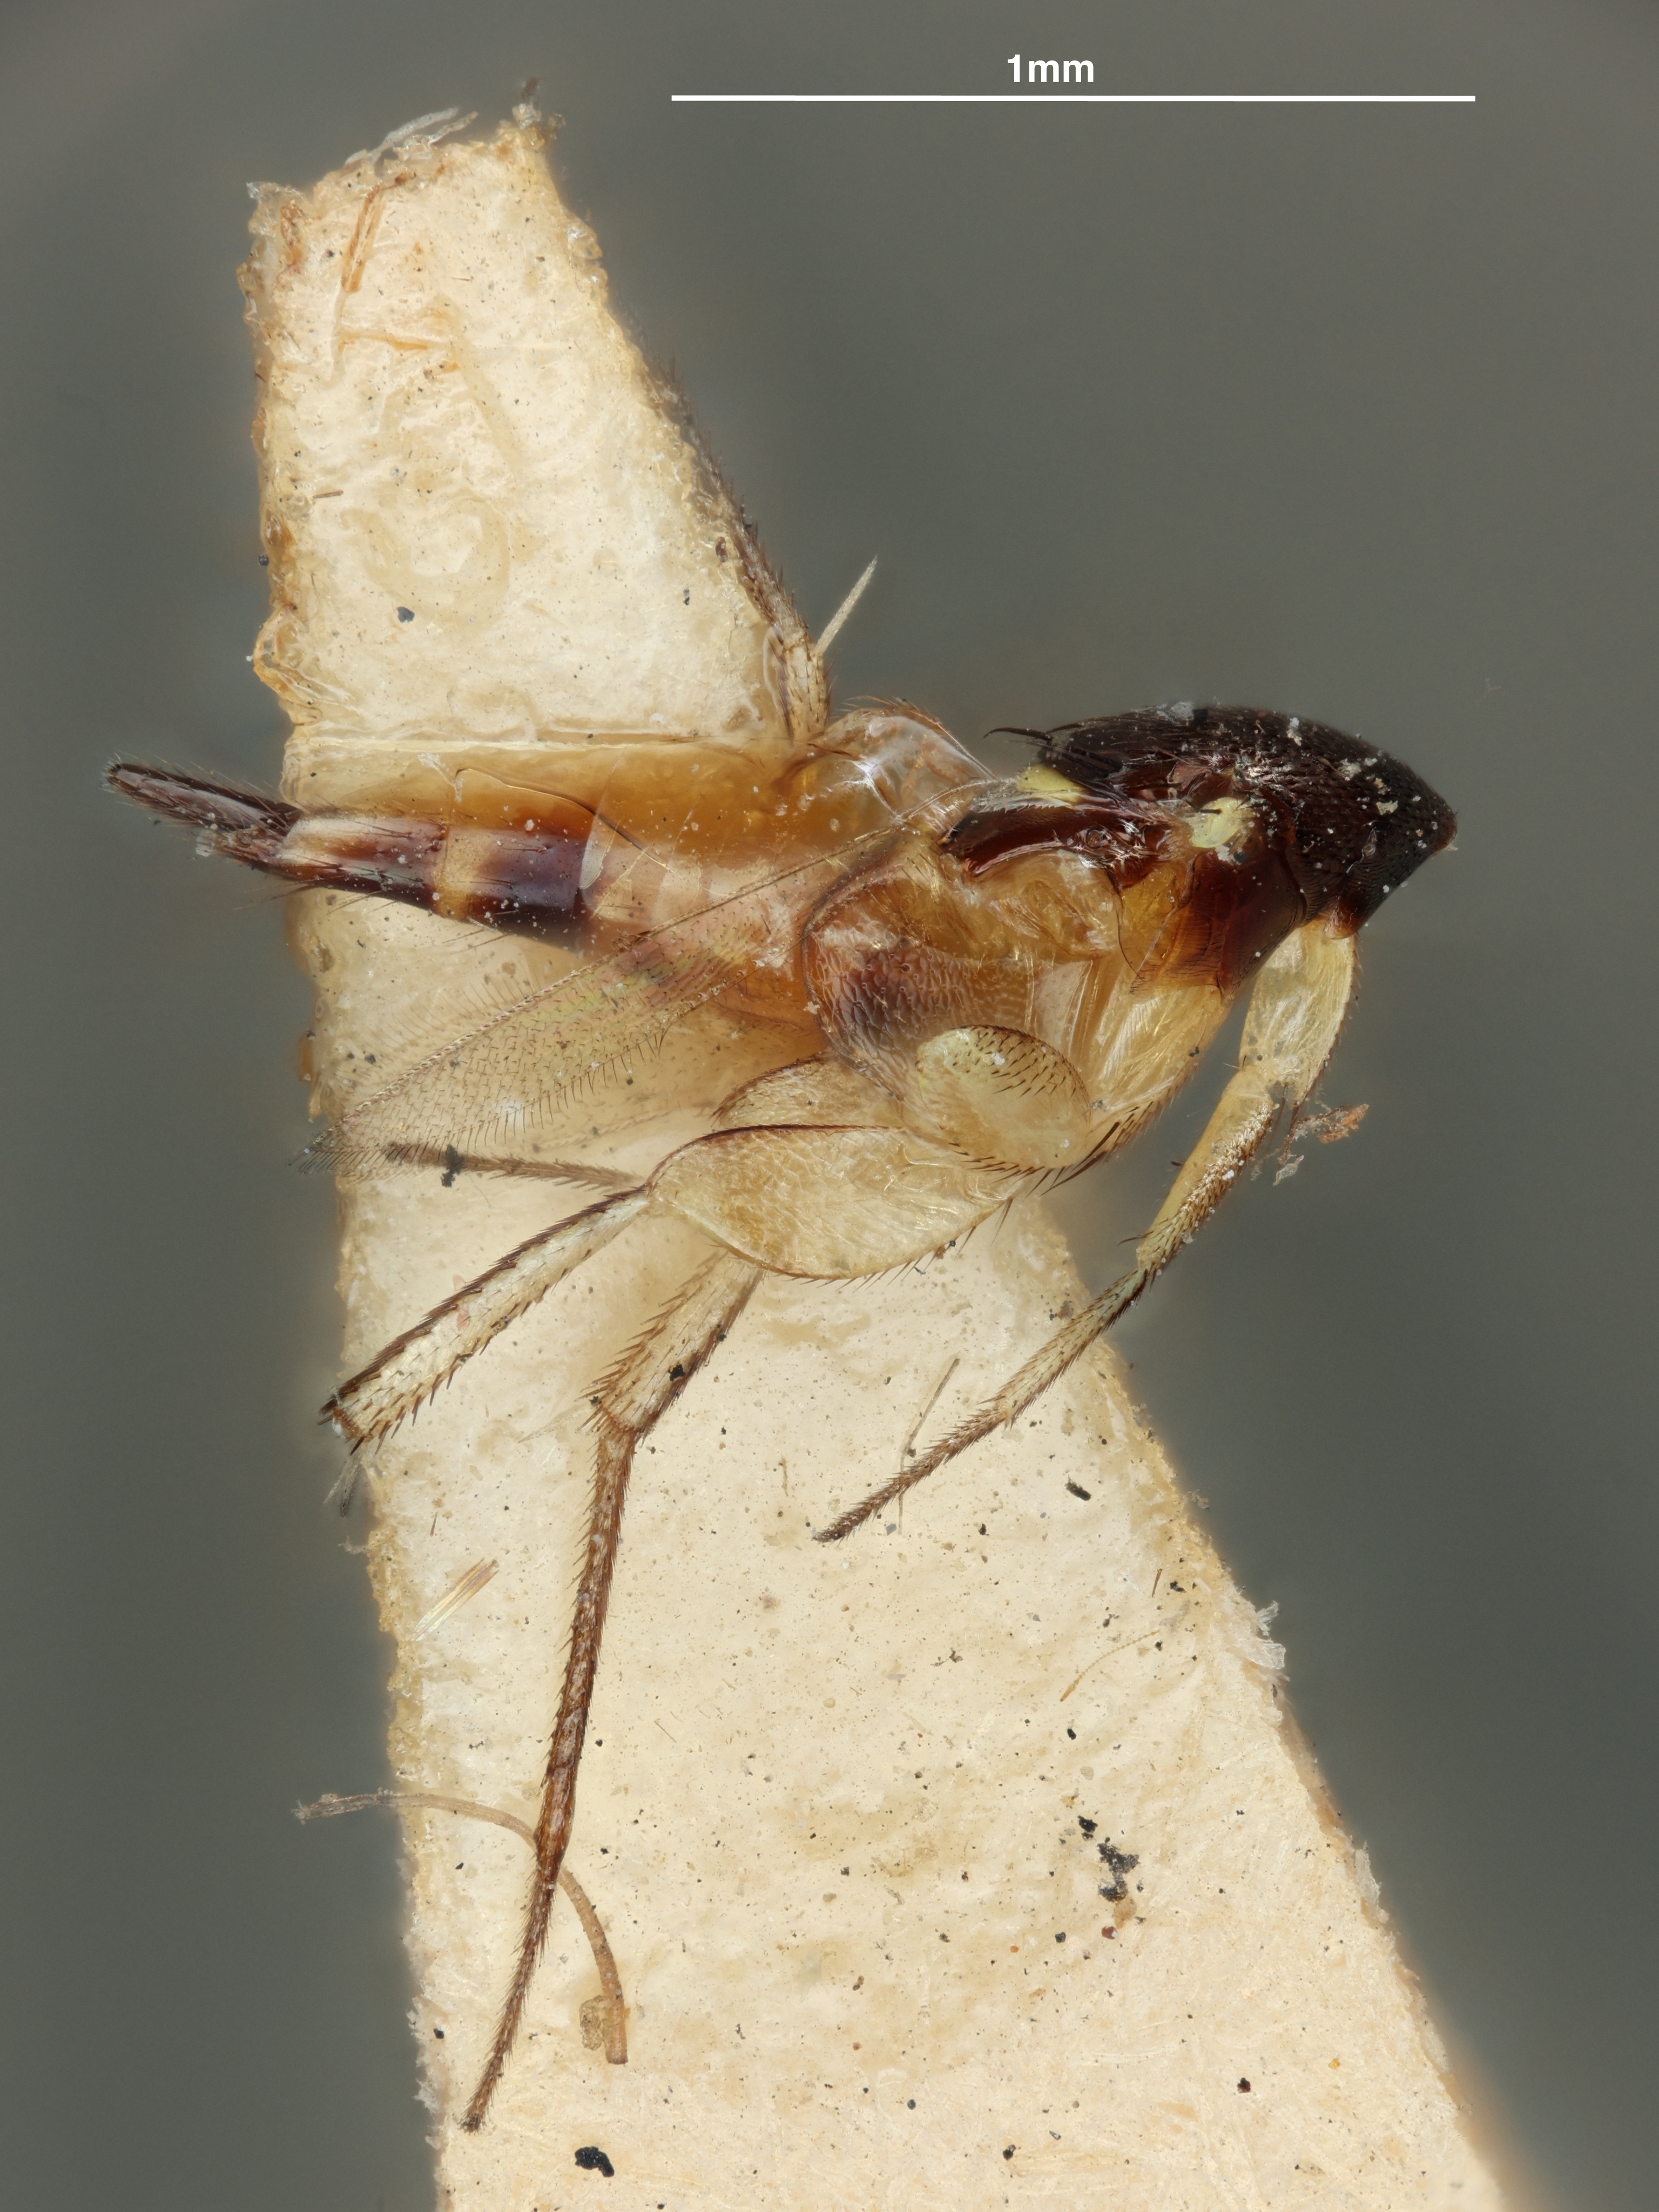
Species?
Elasmus zigzag
